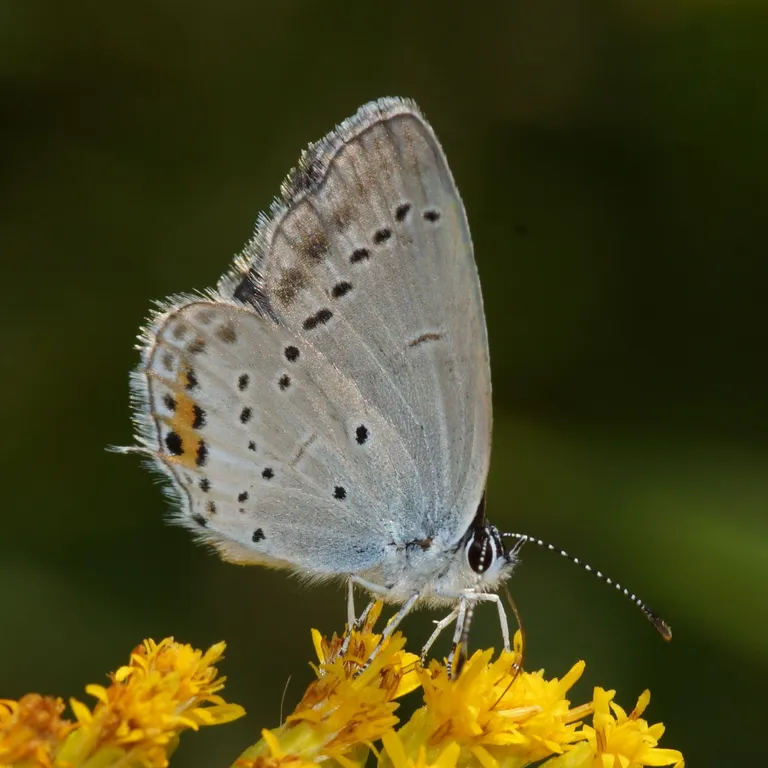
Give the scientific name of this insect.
Cupido argiades (also Elkalyce argiades)
